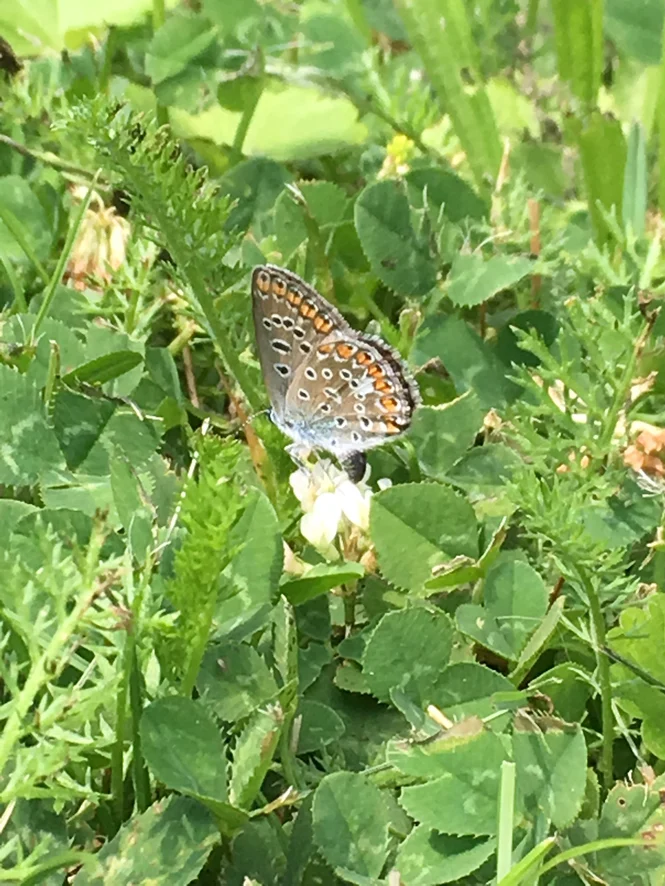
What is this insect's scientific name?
Polyommatus icarus
